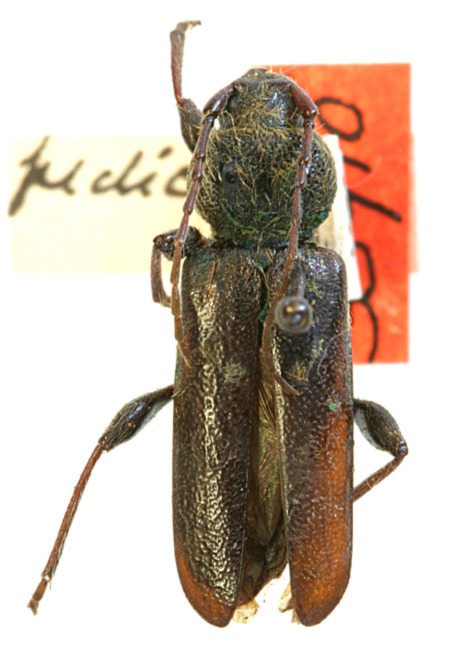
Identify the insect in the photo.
Hylotrupes bajulus (also Hylotrupes pedicellatus)
